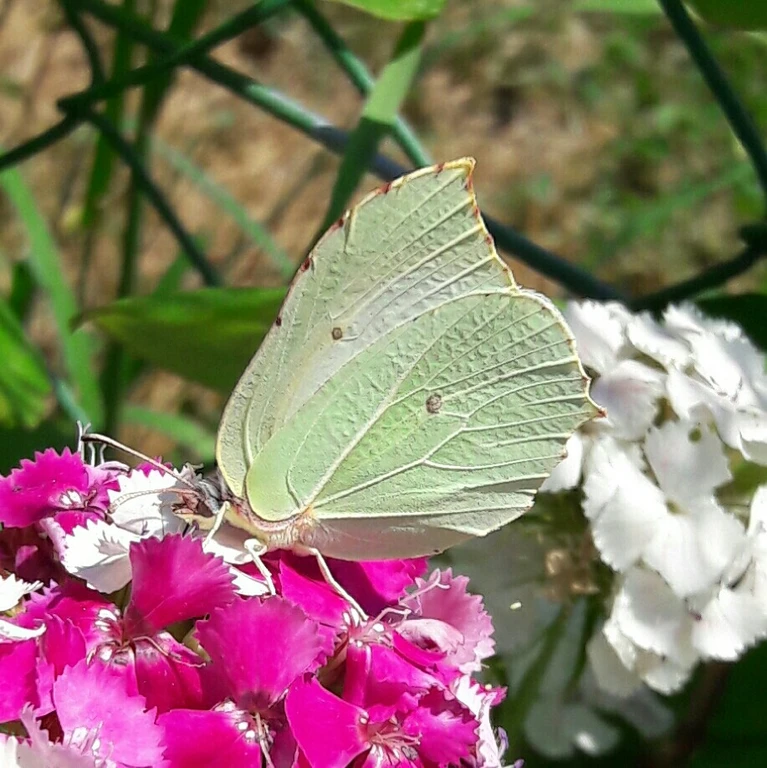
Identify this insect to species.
Gonepteryx rhamni
